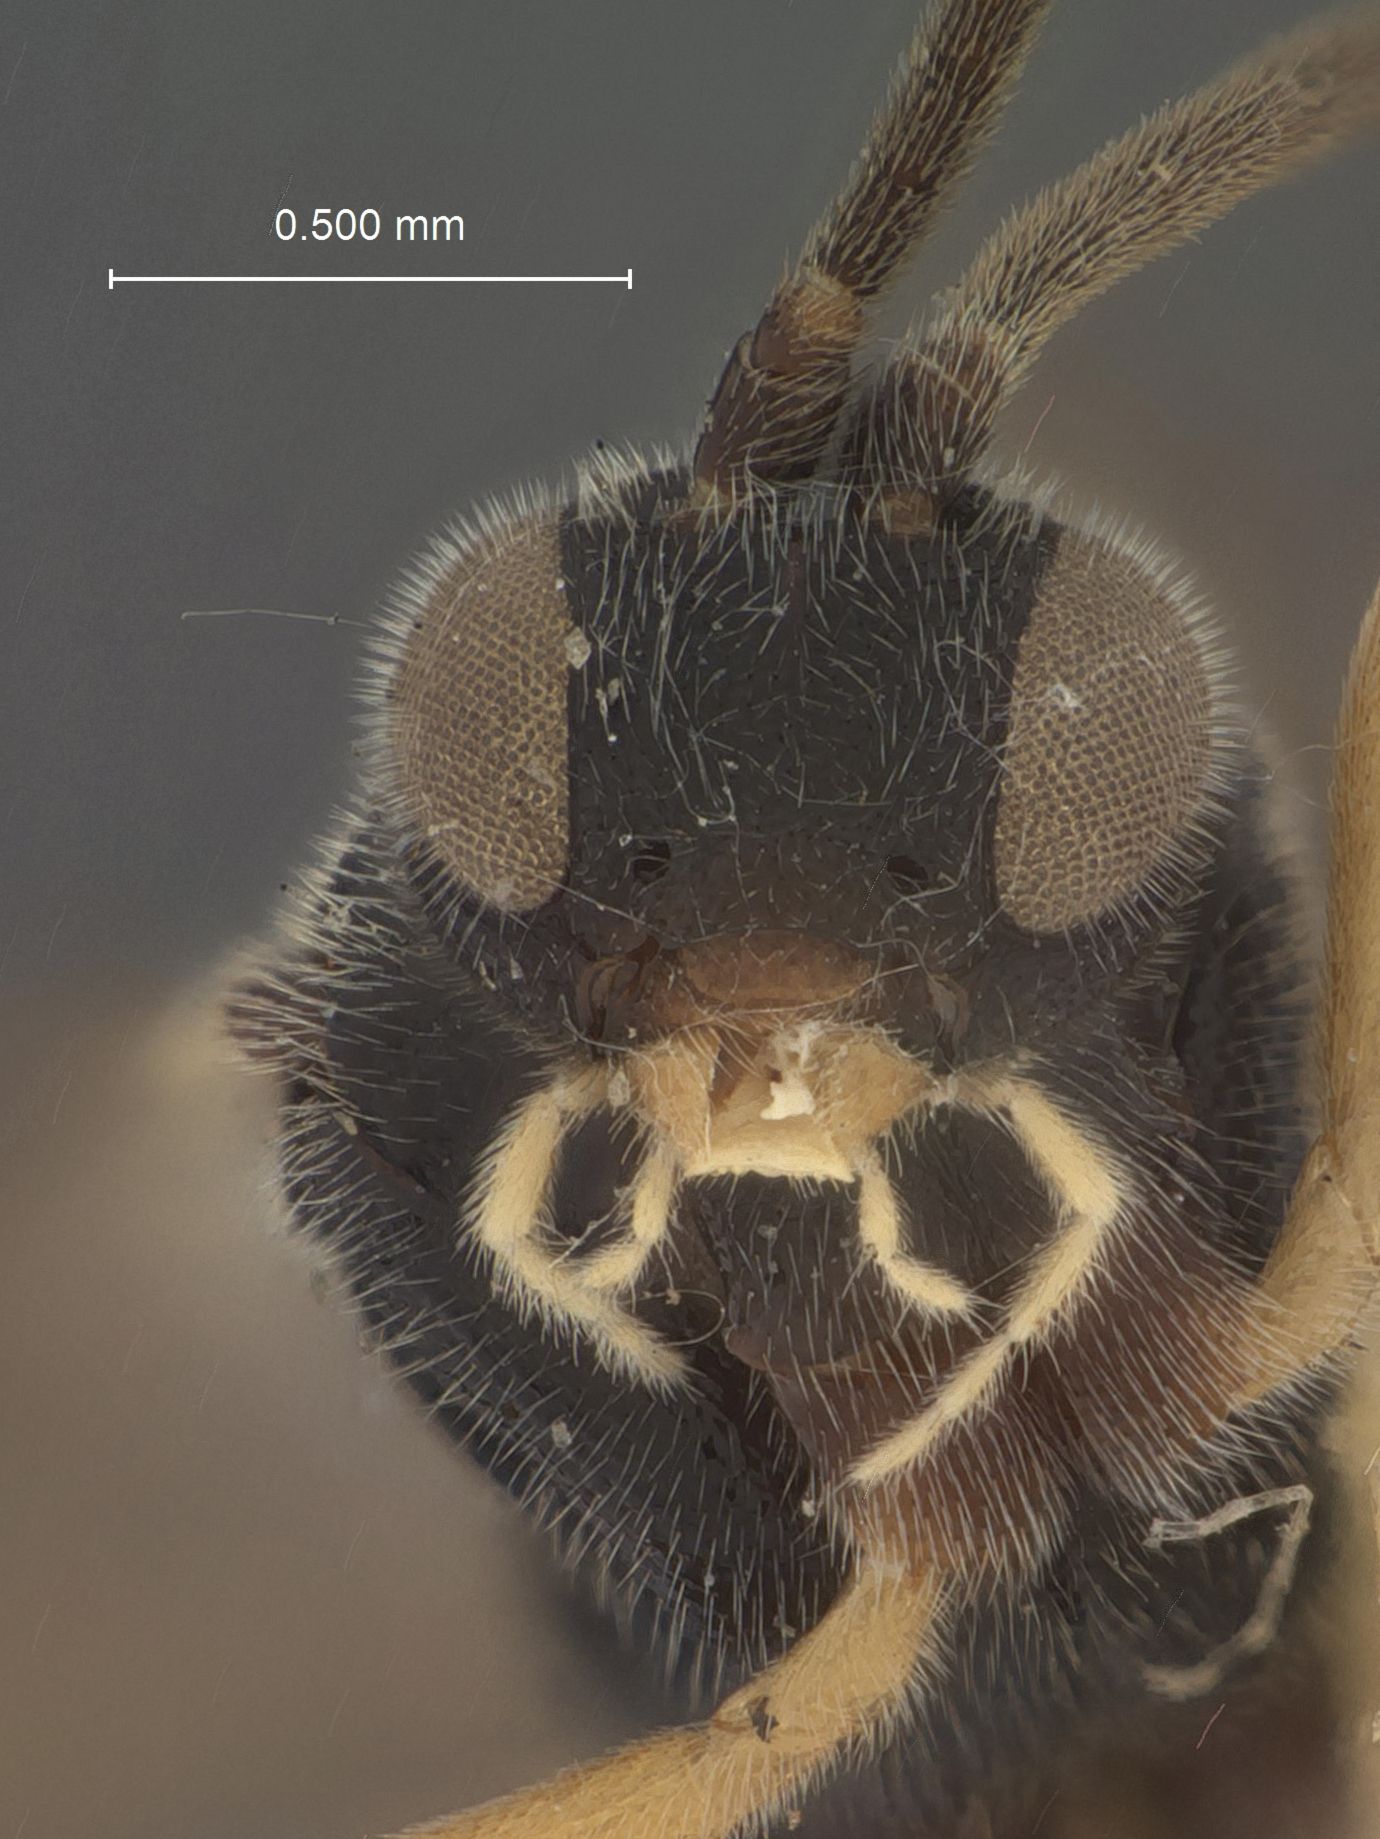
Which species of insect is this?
Microgaster swammerdamiae
